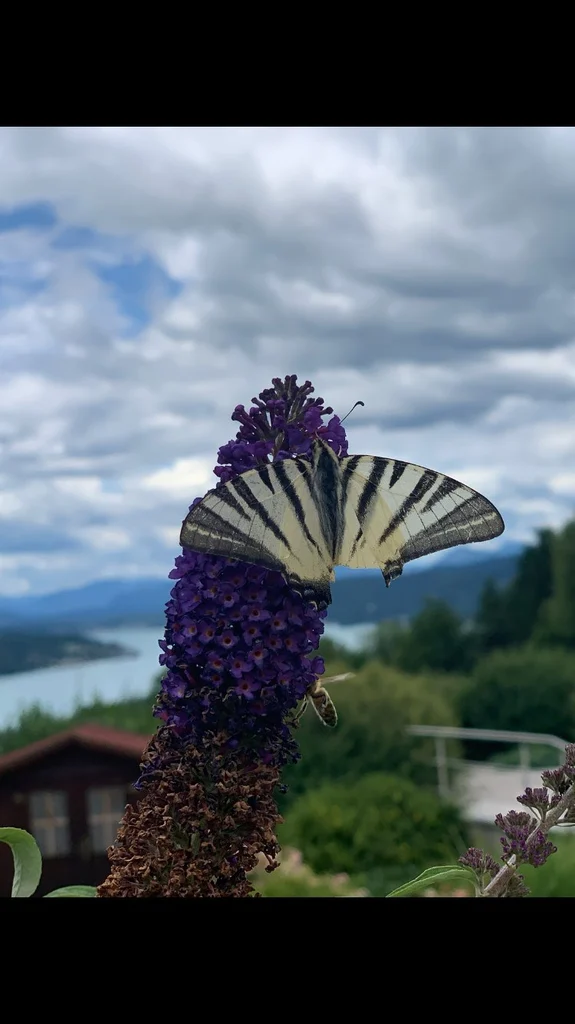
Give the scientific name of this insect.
Iphiclides podalirius
